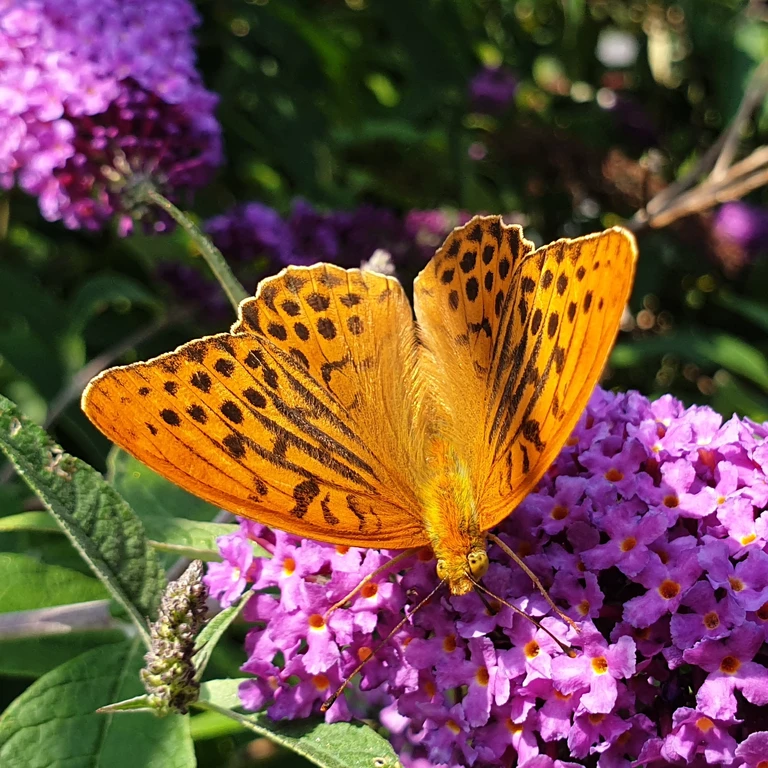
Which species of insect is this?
Argynnis paphia
